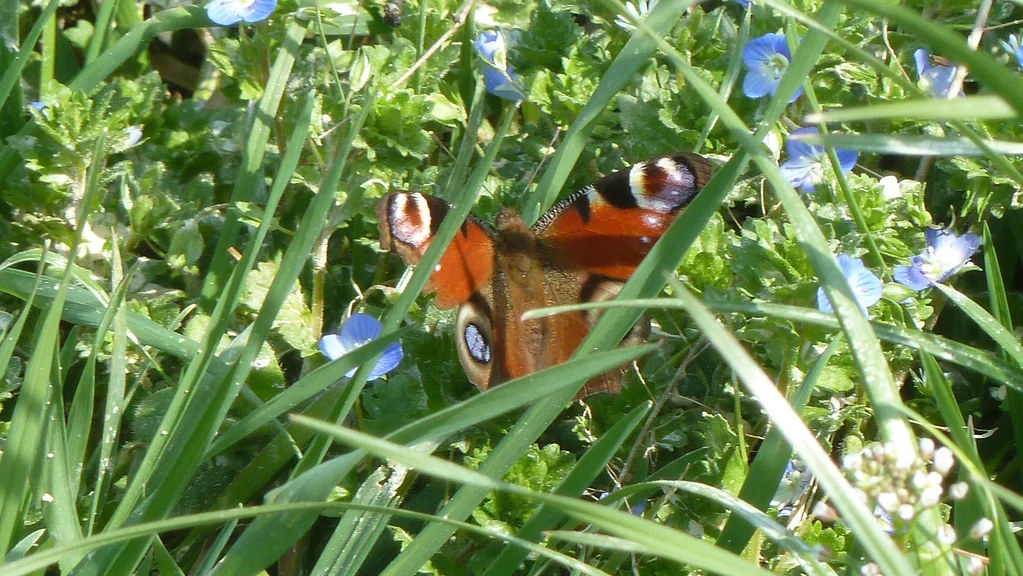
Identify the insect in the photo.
Aglais io
